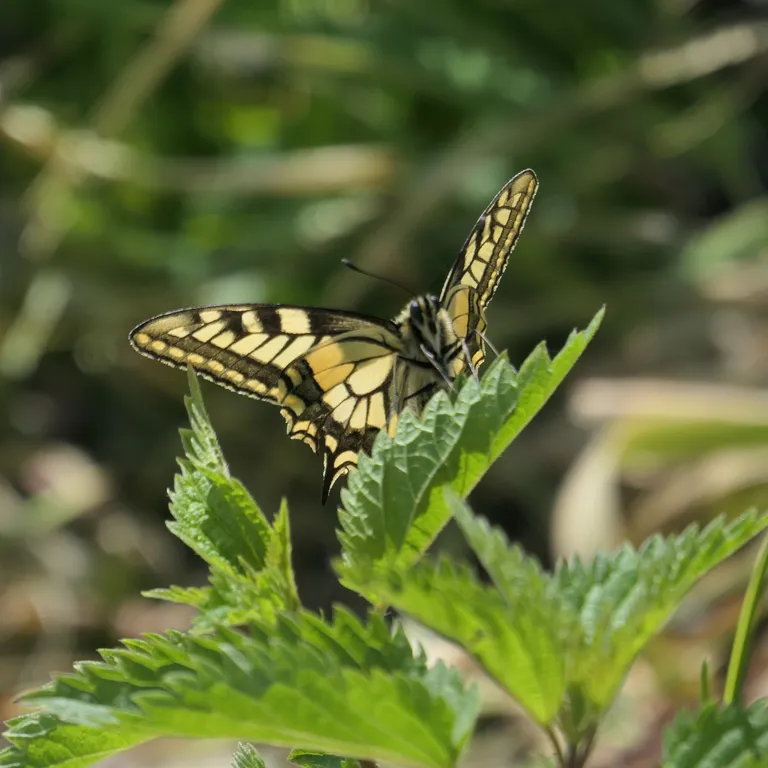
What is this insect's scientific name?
Papilio machaon
